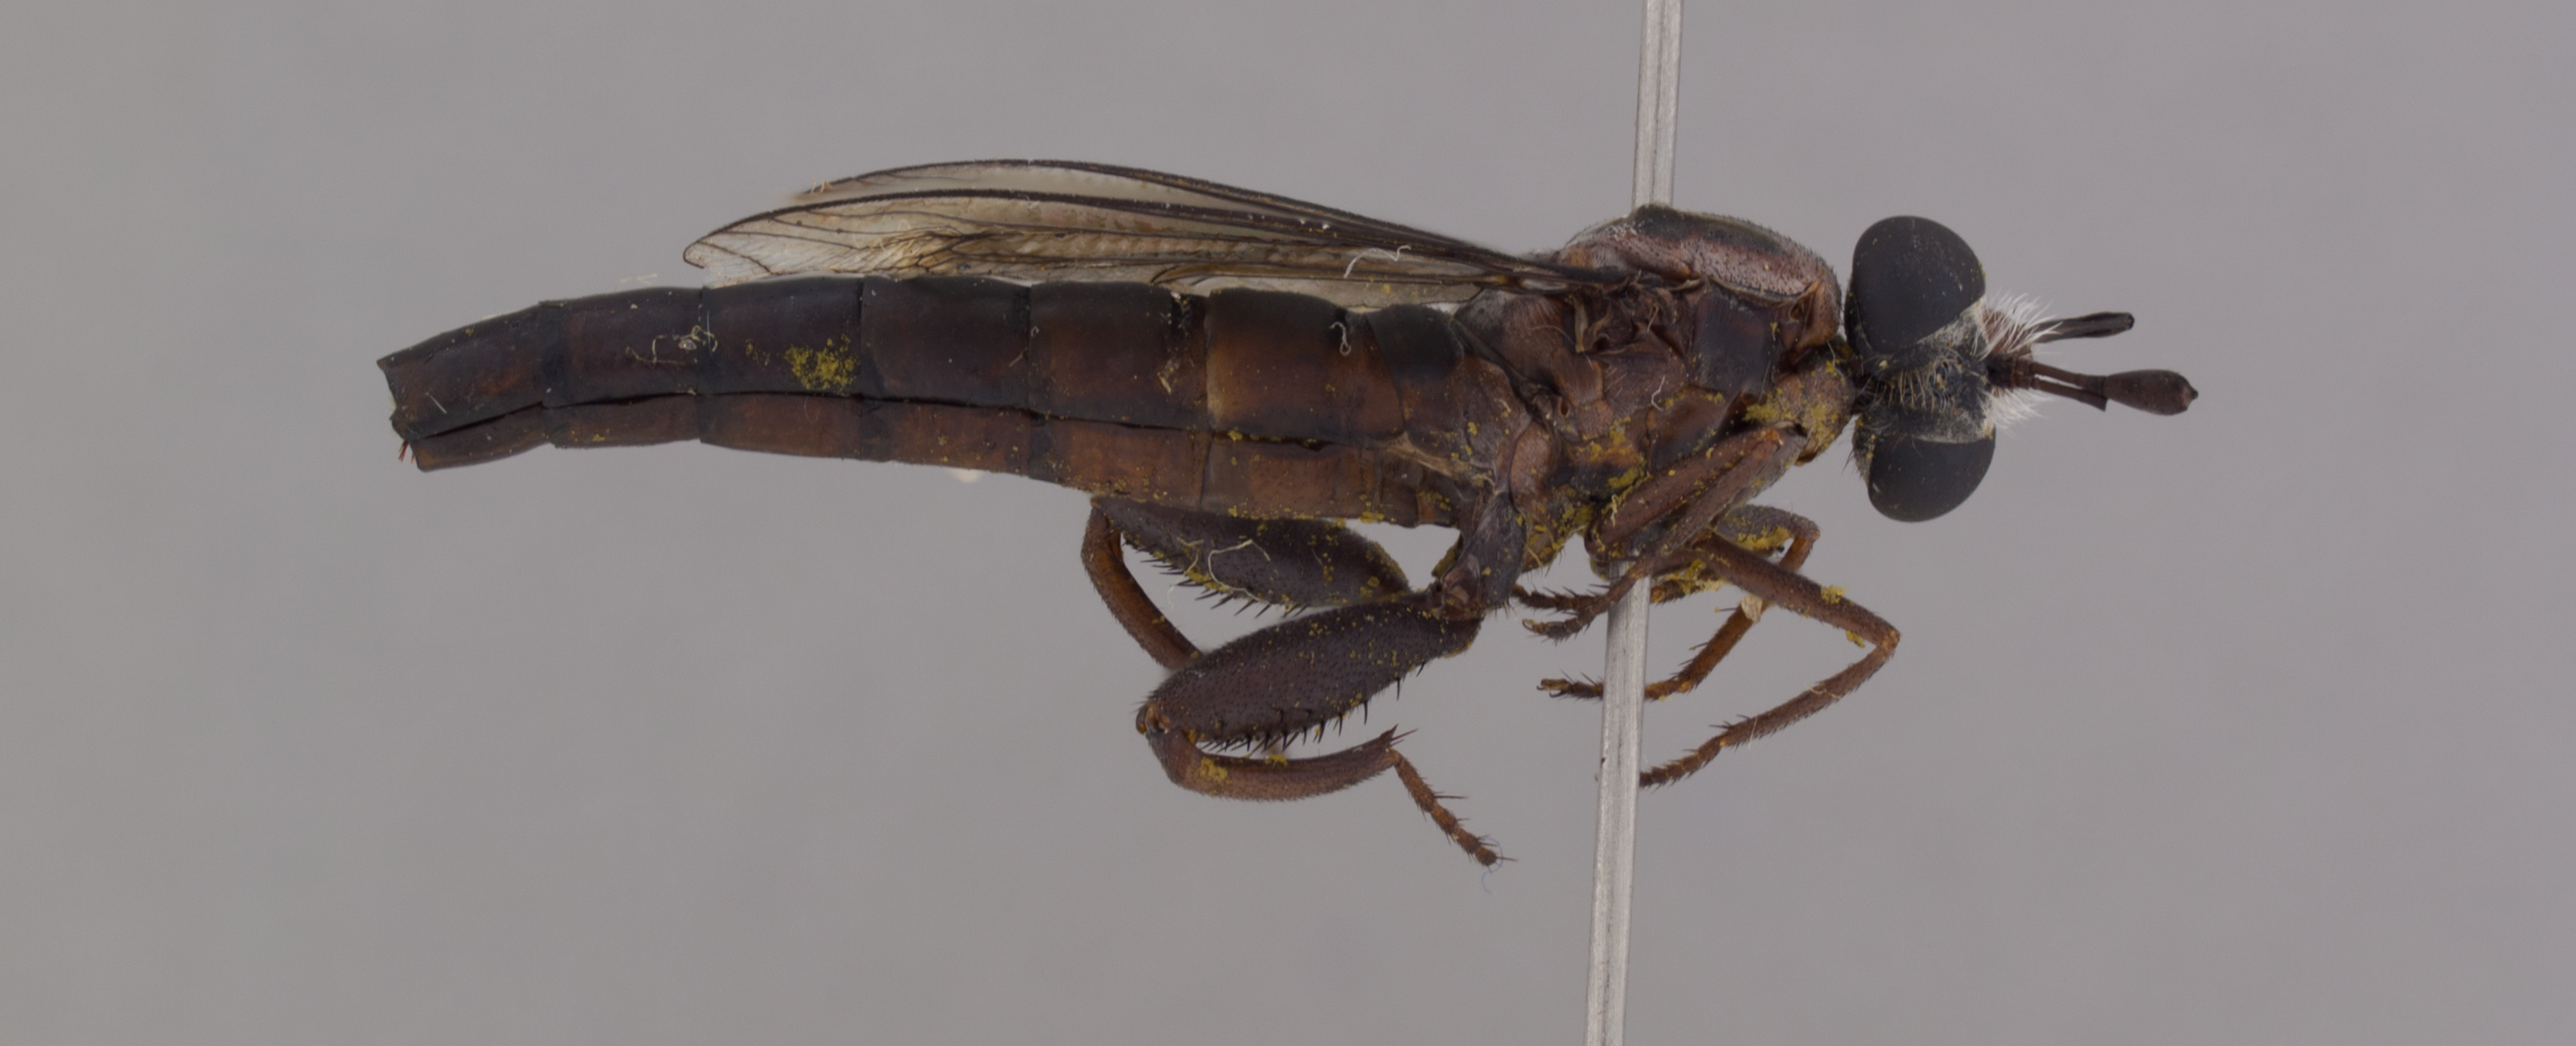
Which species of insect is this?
Miltinus minutus
